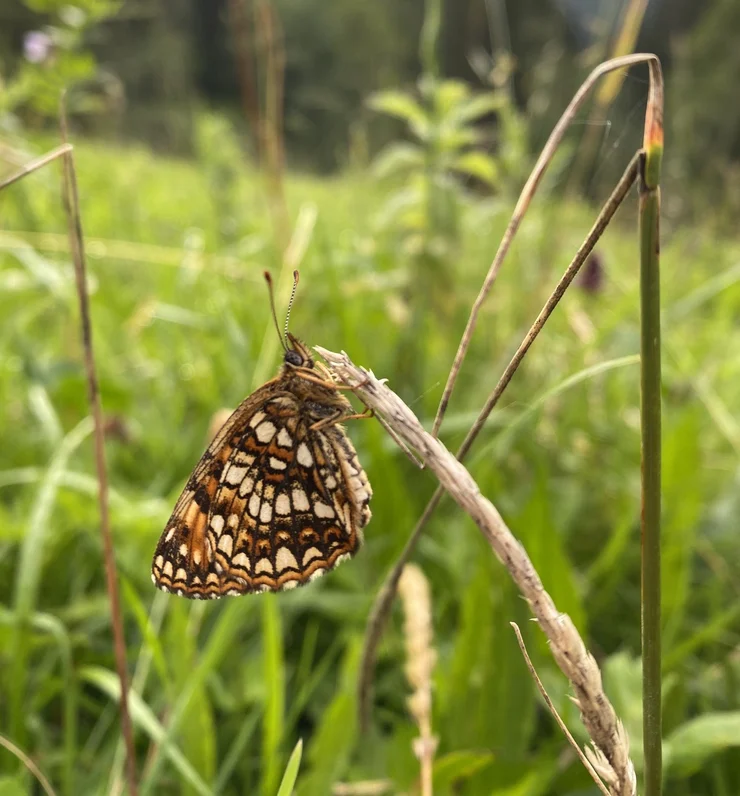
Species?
Melitaea diamina
